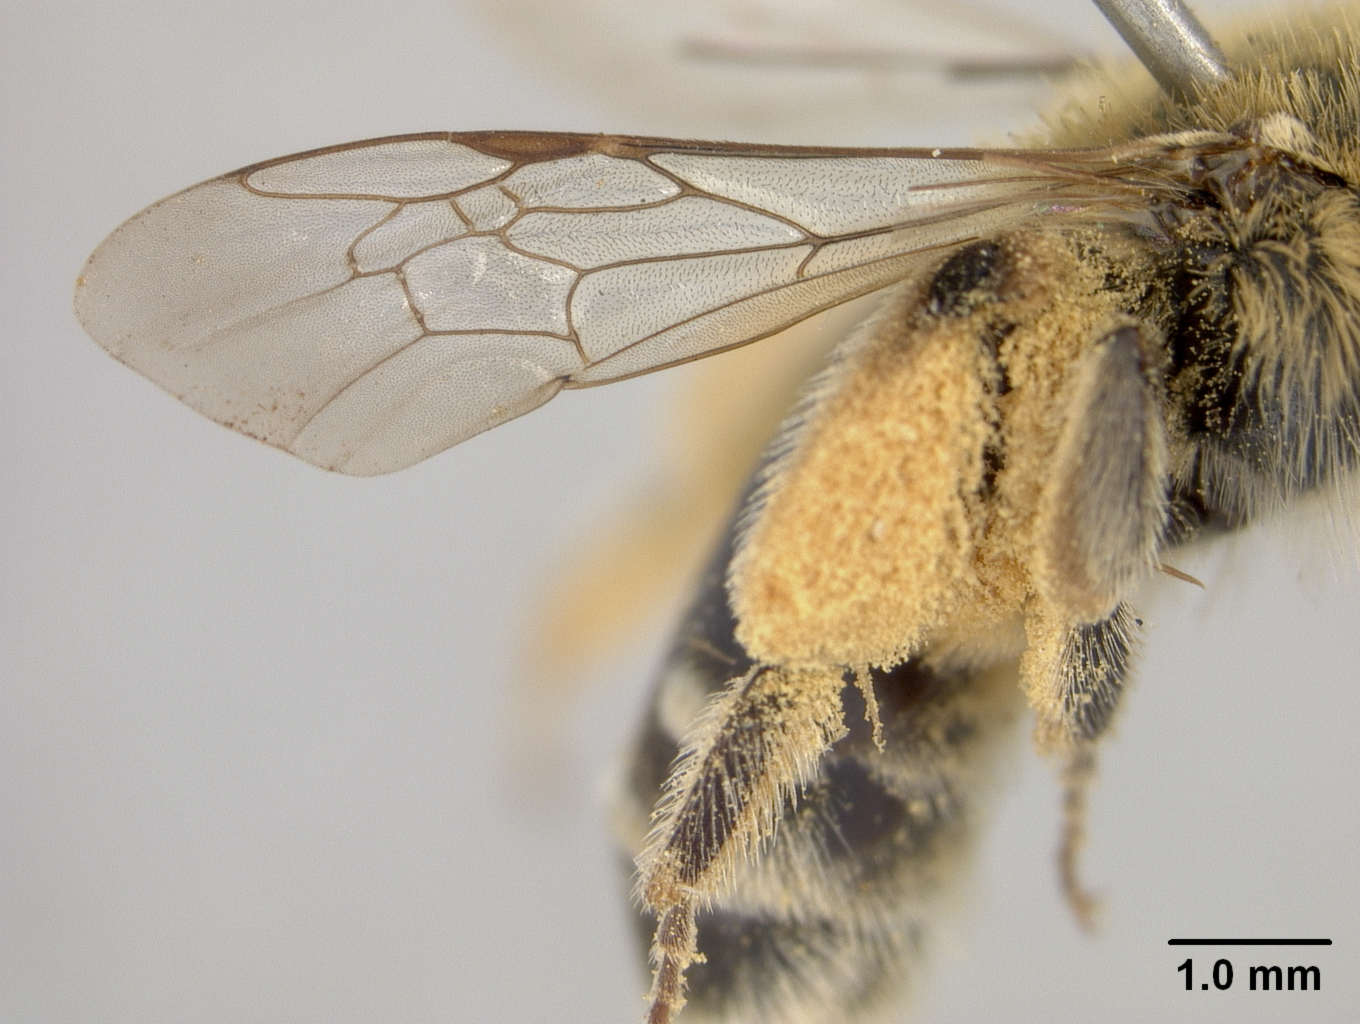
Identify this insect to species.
Andrena plumifera
